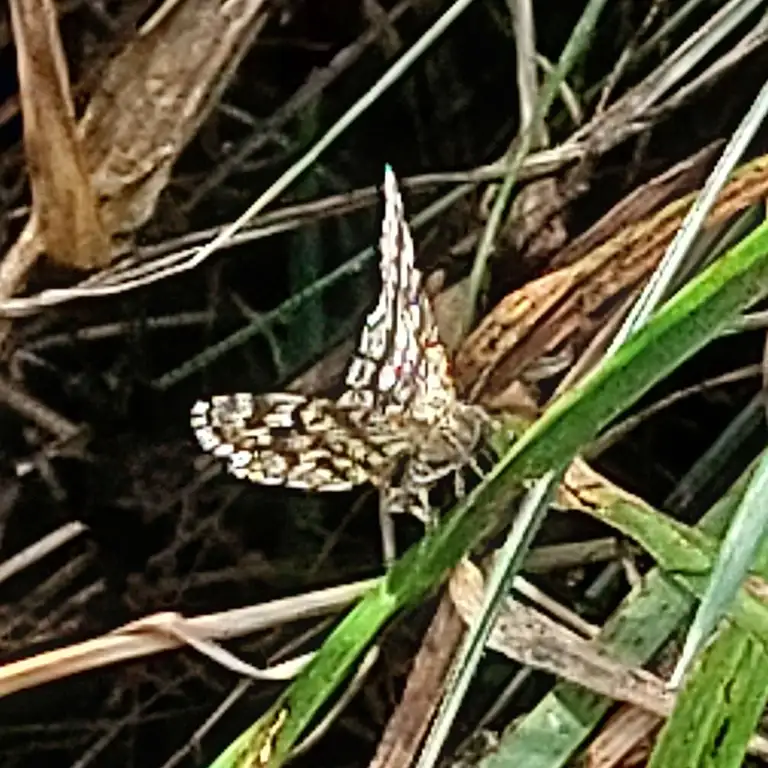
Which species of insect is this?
Chiasmia clathrata
